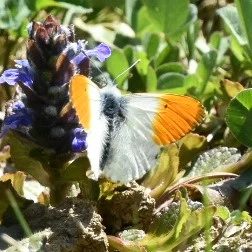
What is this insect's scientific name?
Anthocharis cardamines
